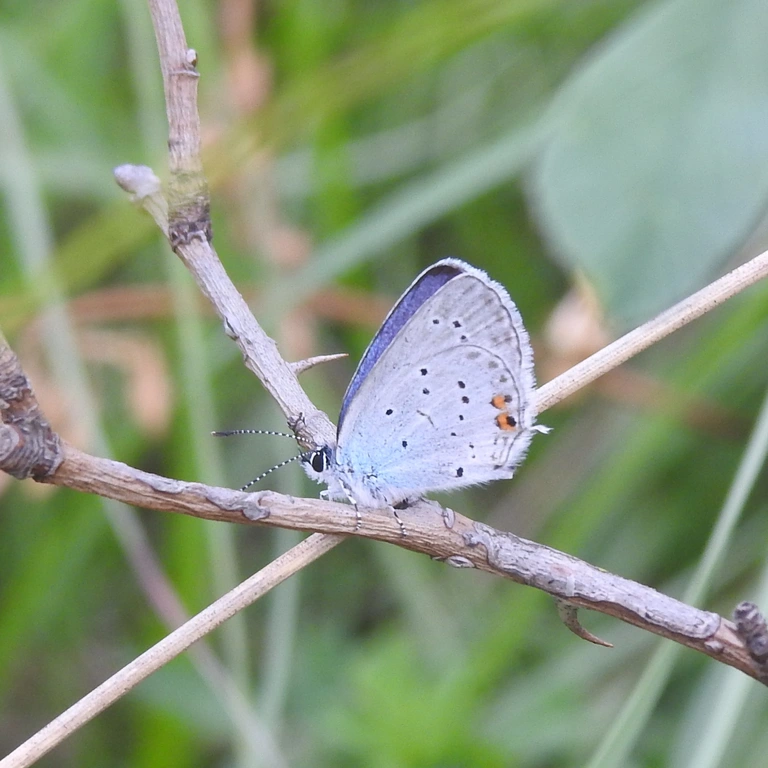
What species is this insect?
Cupido argiades (also Elkalyce argiades)
